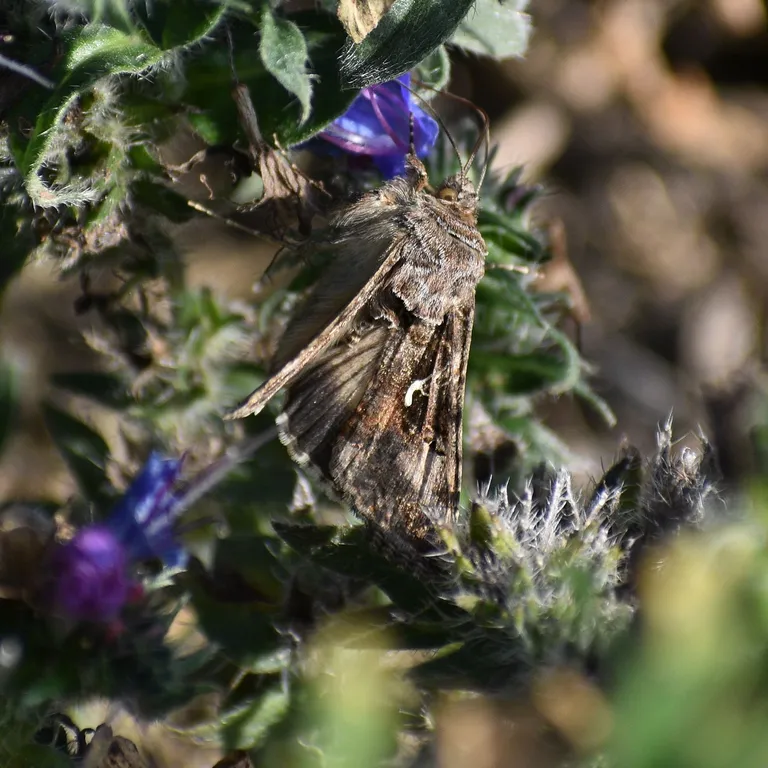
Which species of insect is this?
Autographa gamma
